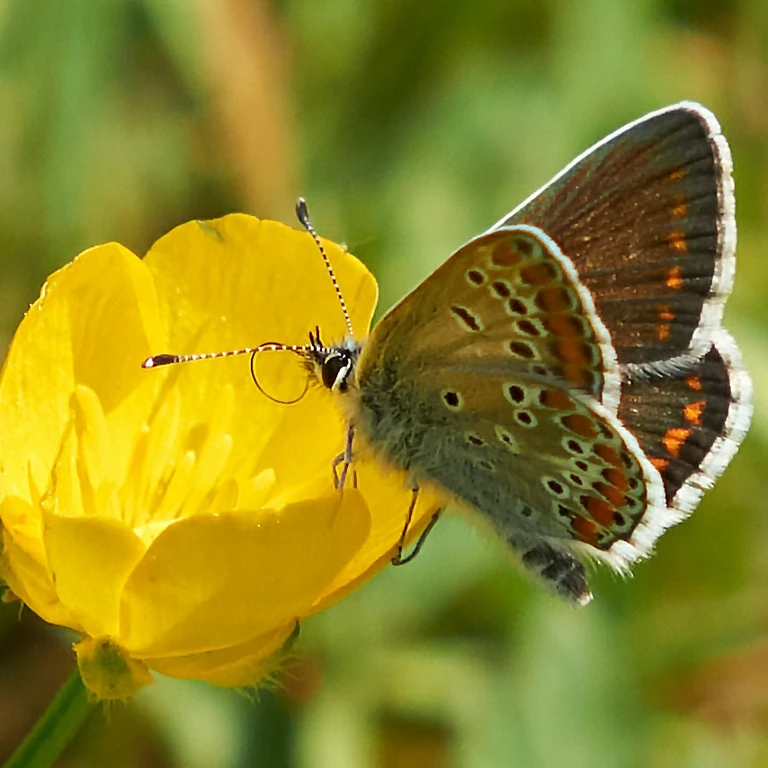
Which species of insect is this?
Aricia agestis/artaxerxes
